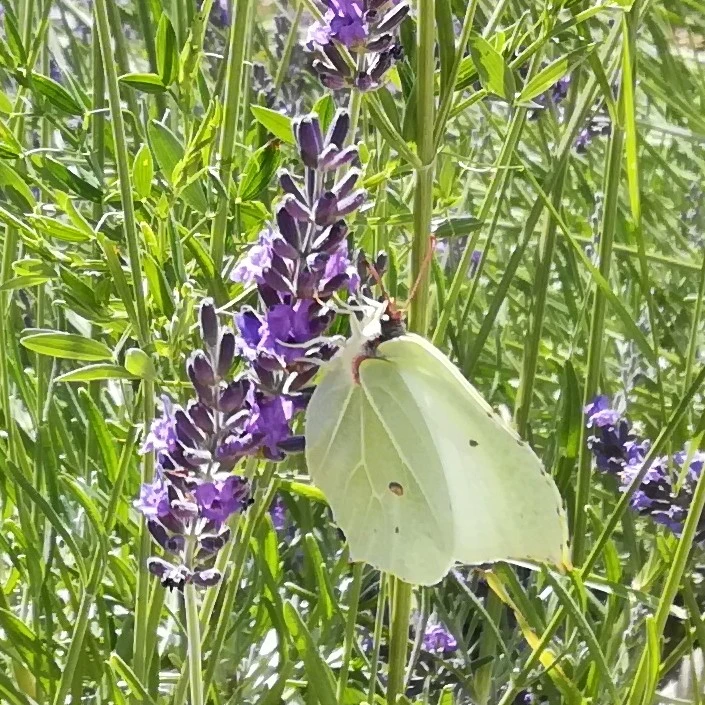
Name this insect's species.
Gonepteryx rhamni
